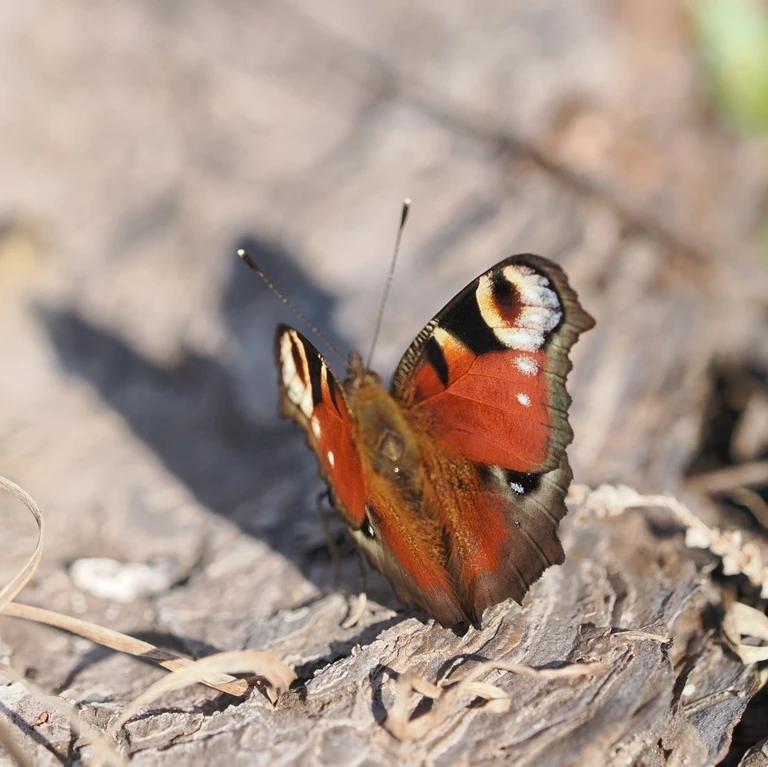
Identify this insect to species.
Aglais io
